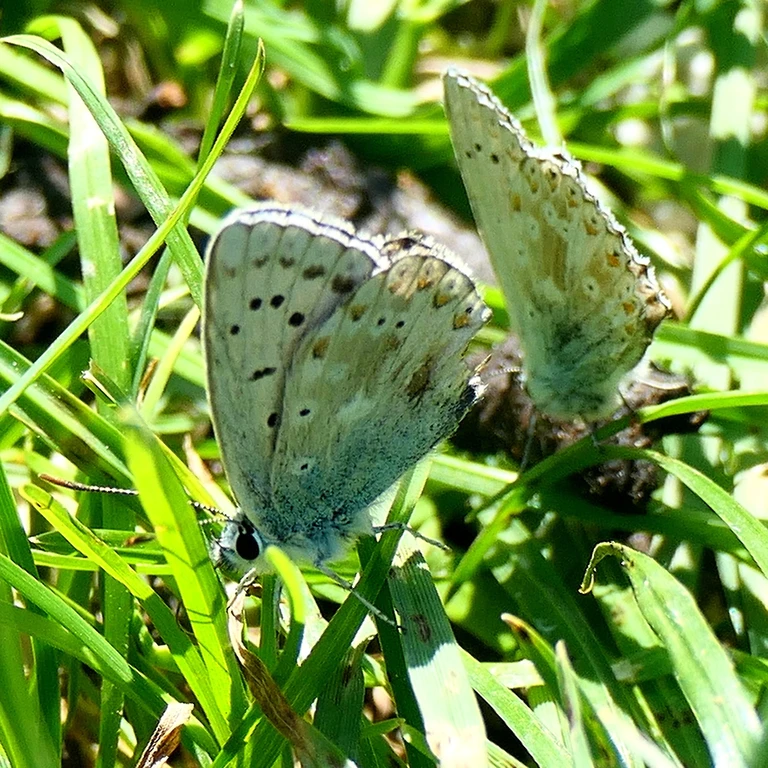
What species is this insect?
Lysandra coridon
